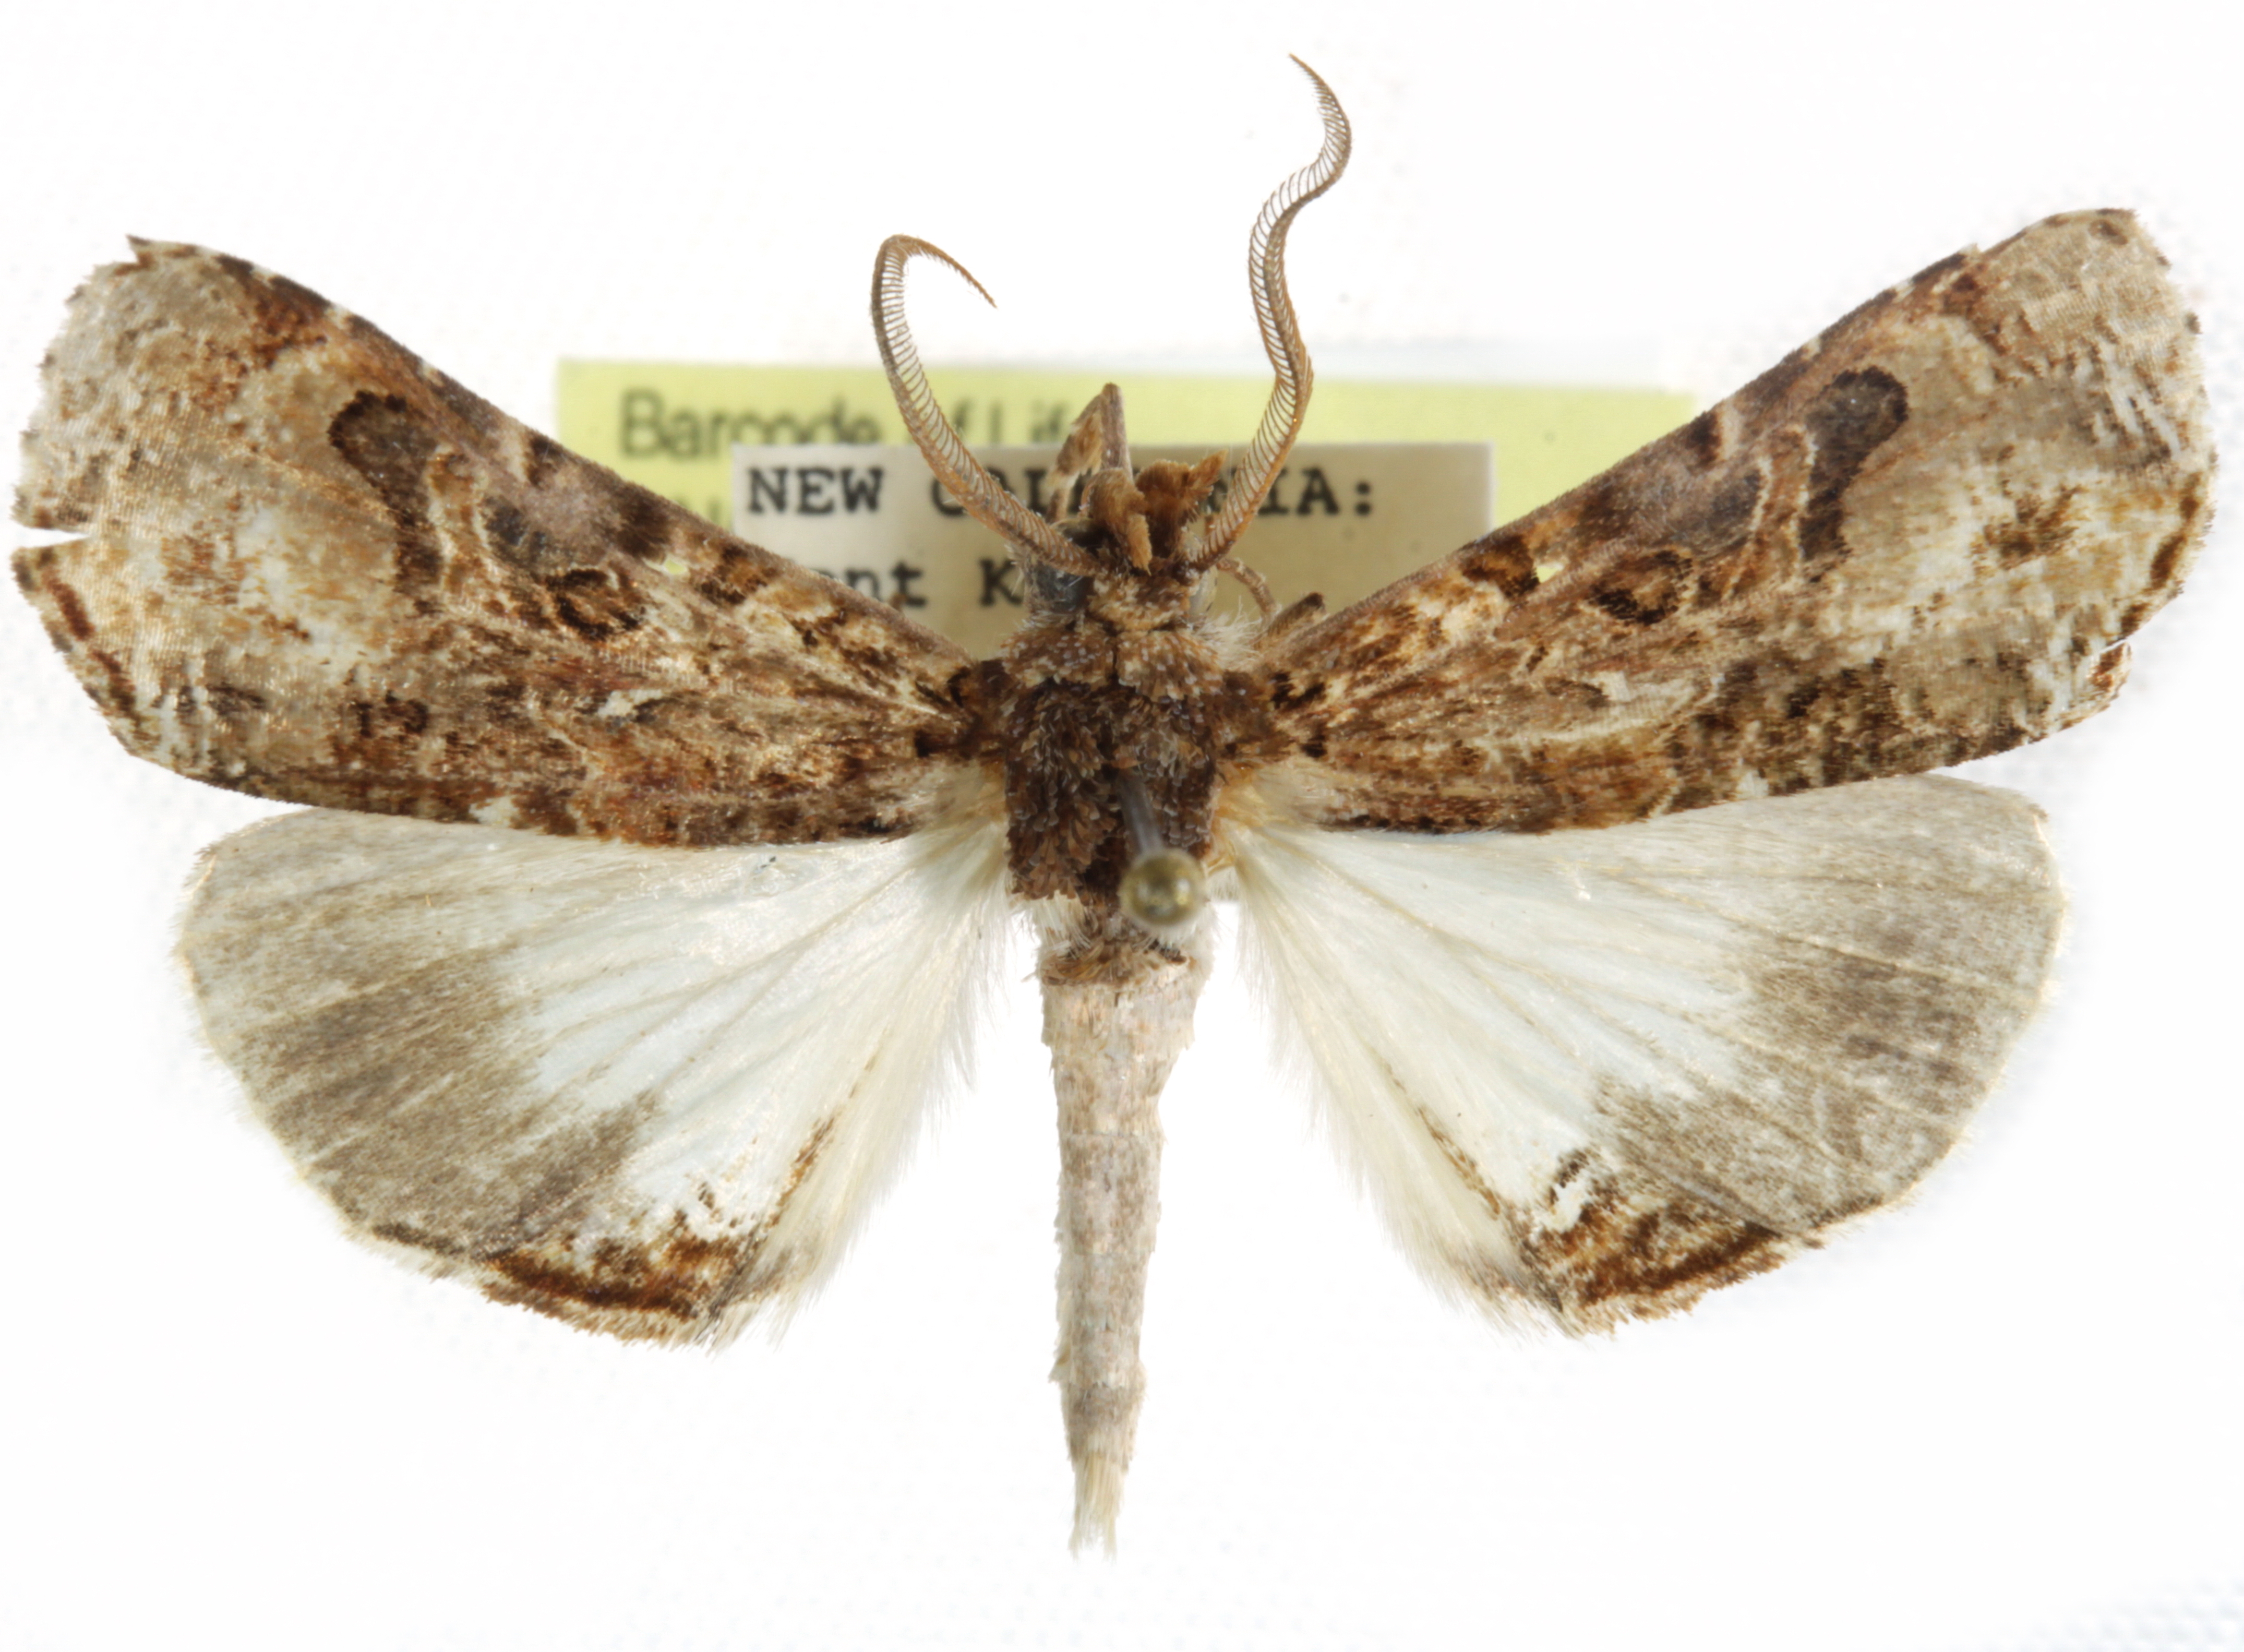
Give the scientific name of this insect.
Pseudocoarica caledonica
